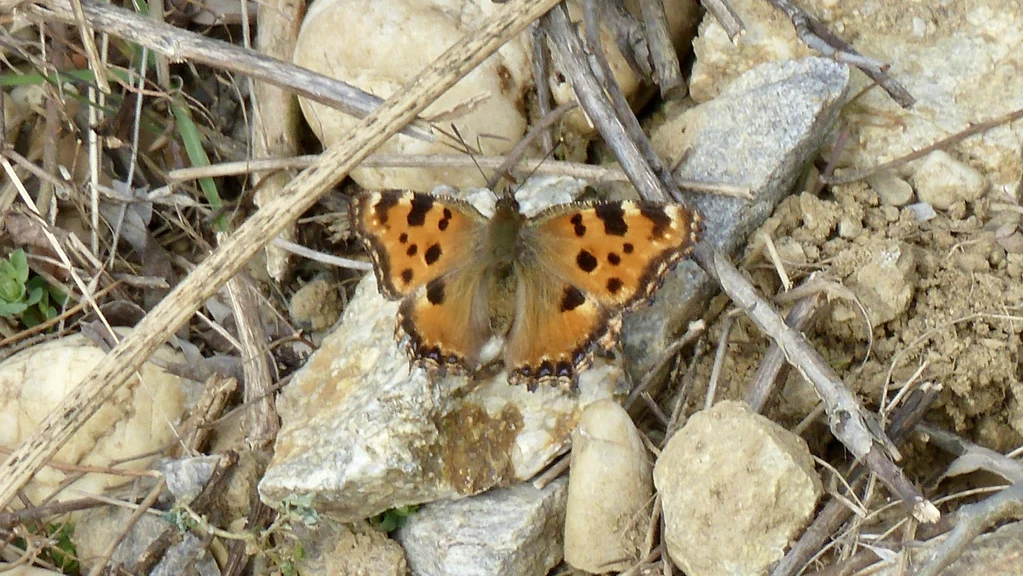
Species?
Nymphalis polychloros
